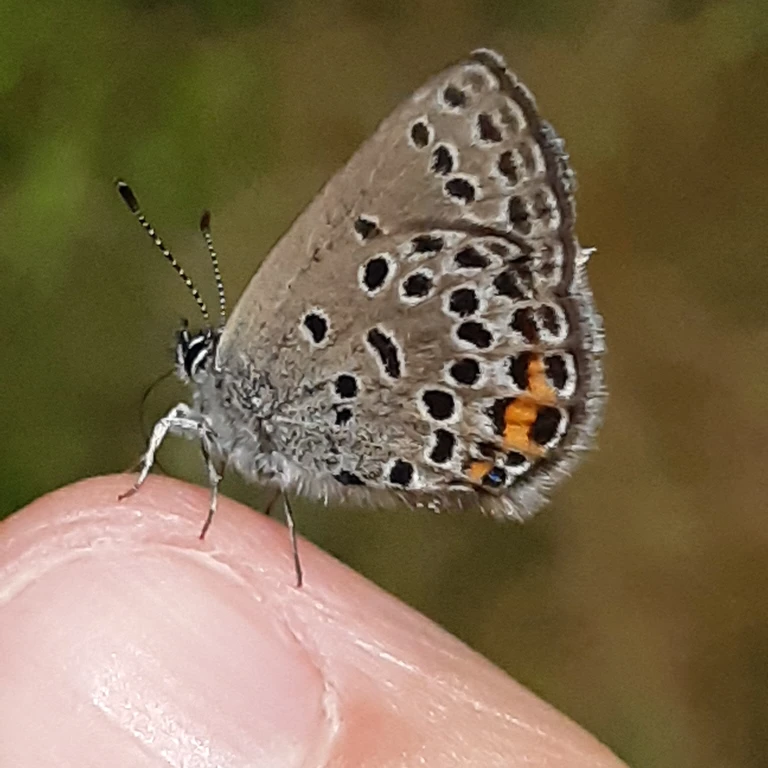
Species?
Agriades optilete (also Vacciniina optilete)
